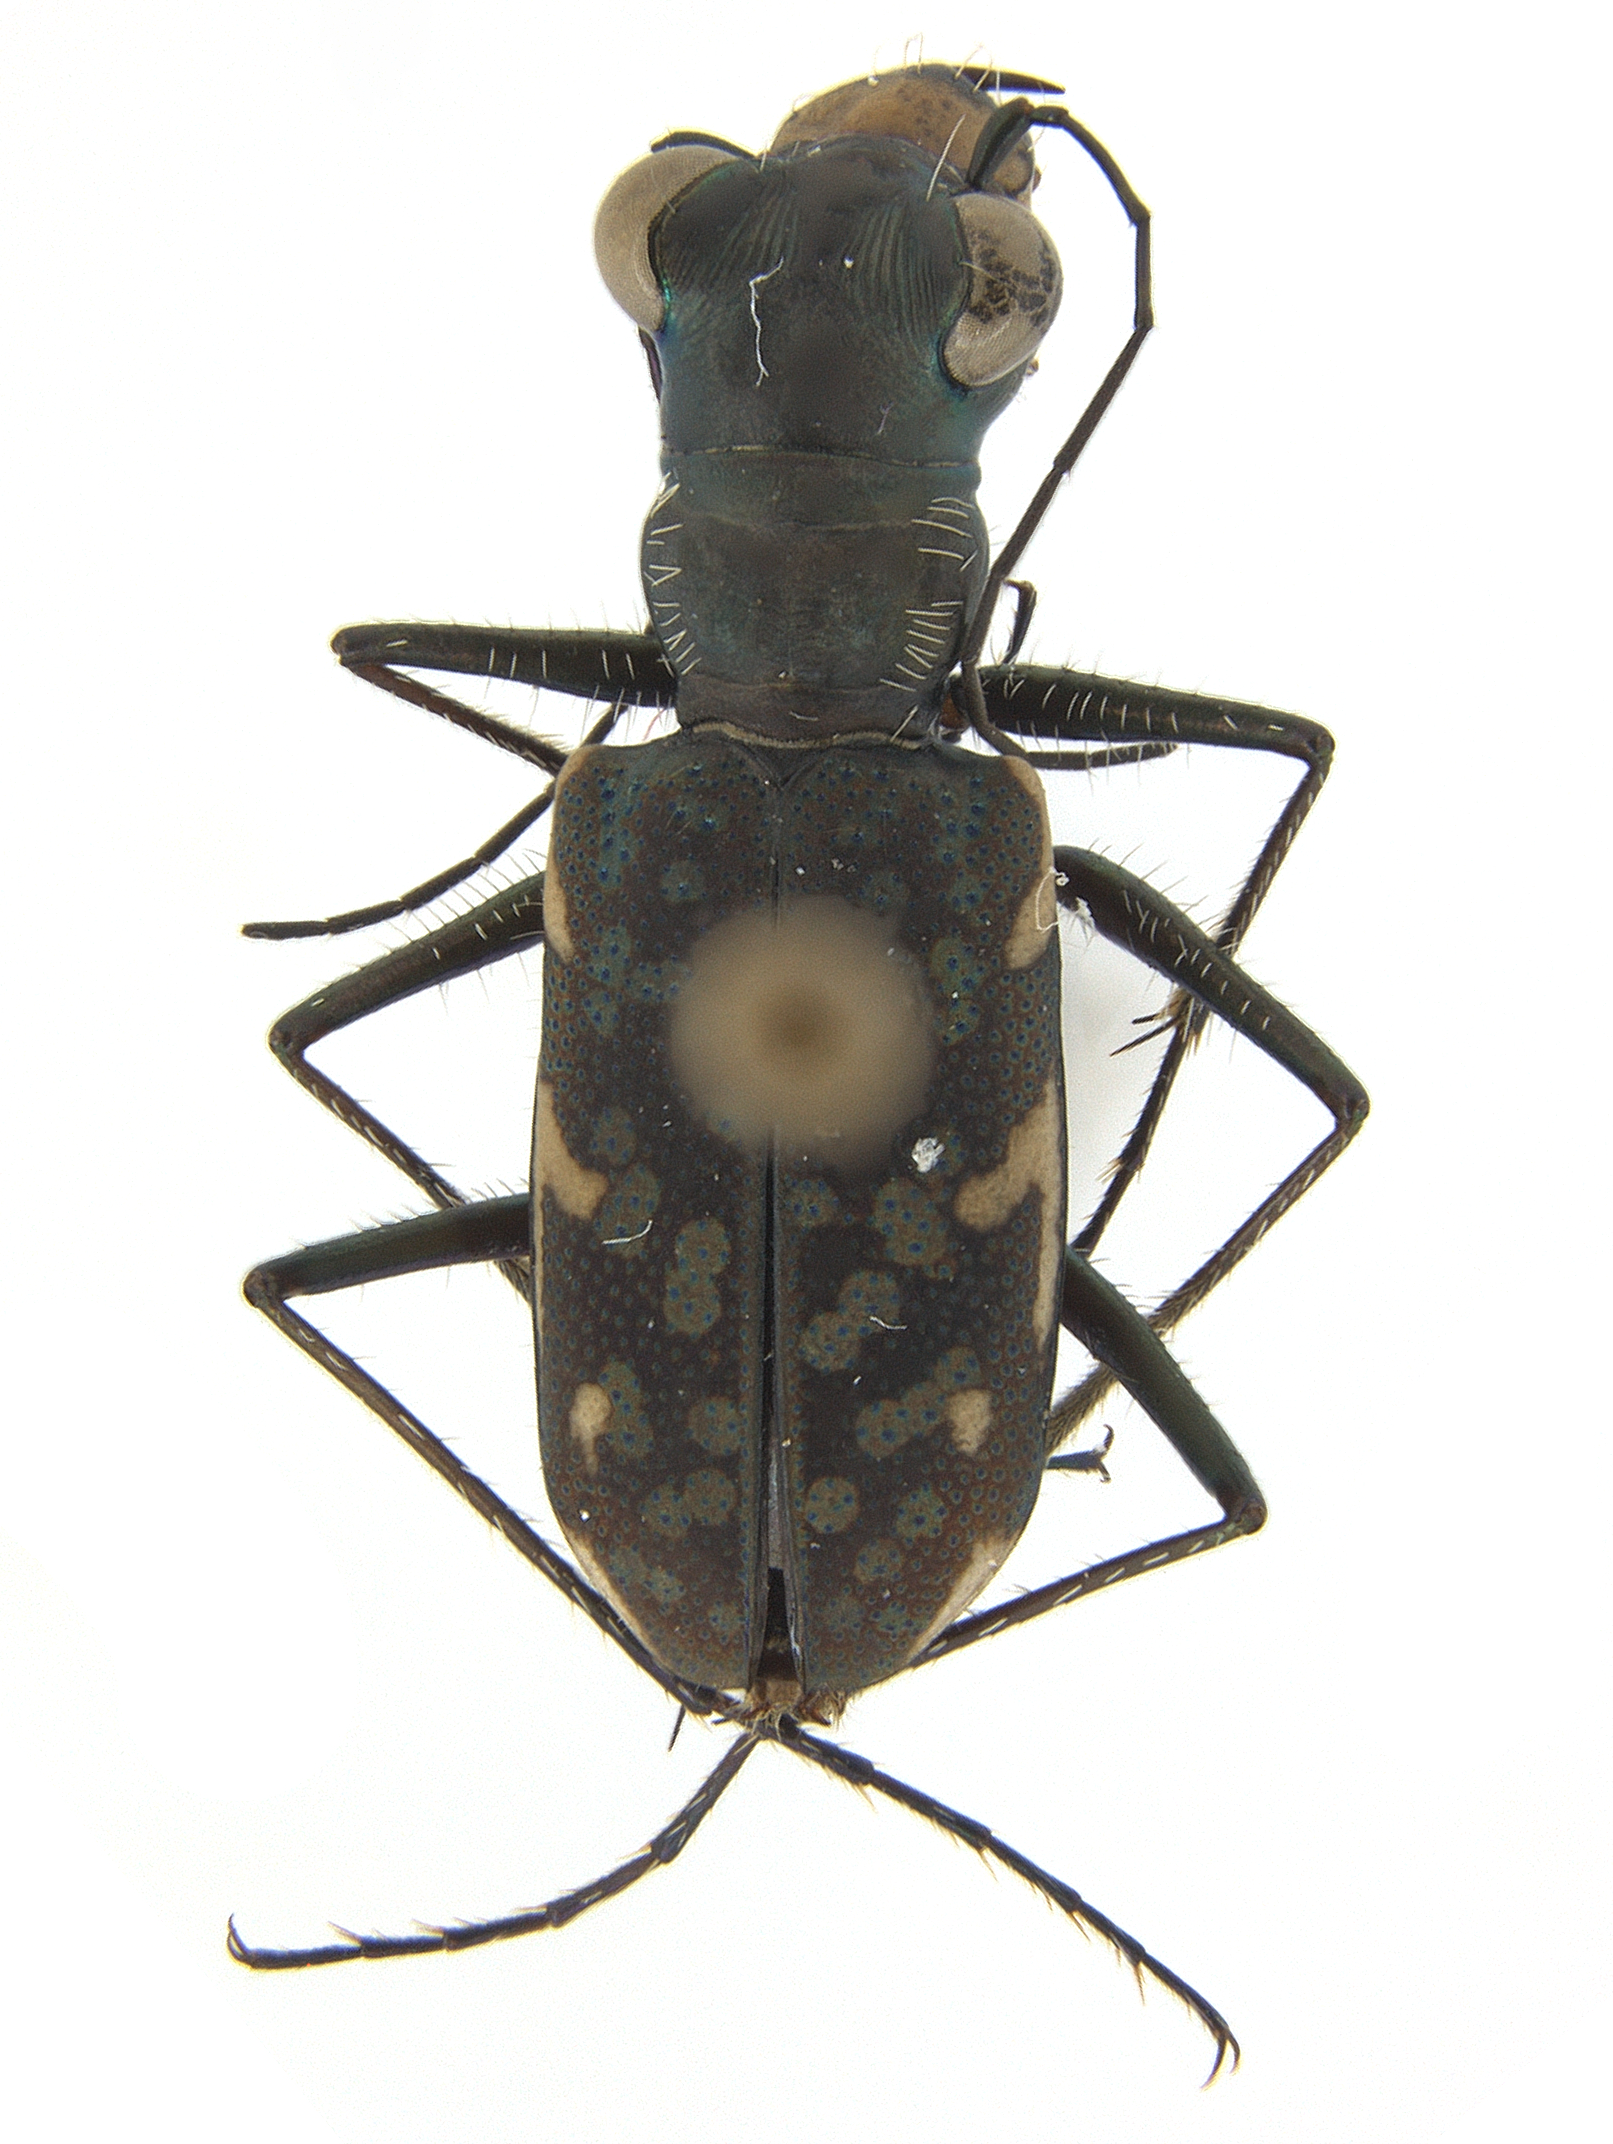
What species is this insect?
Polyrhanis boisduvali
